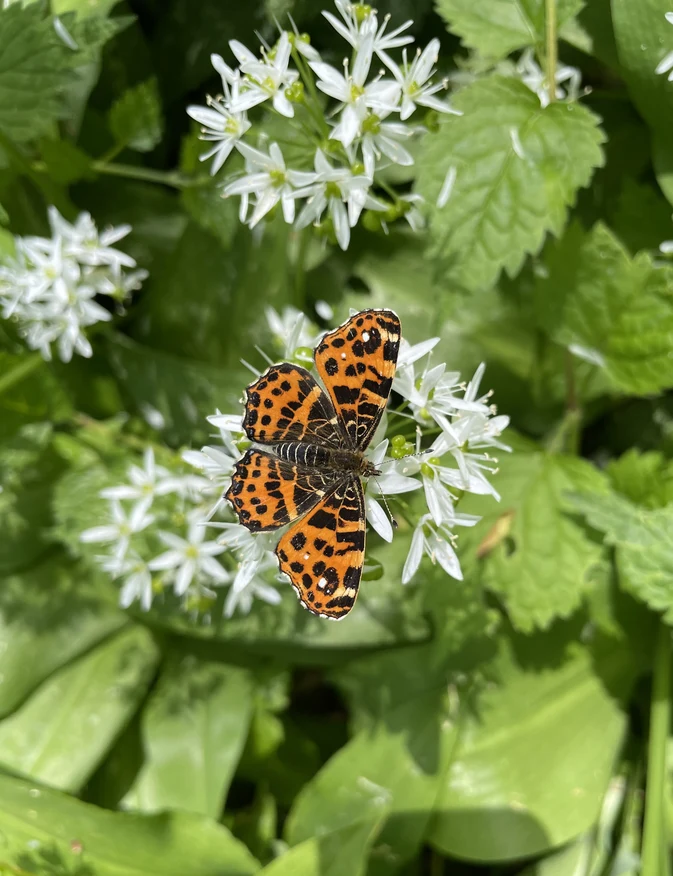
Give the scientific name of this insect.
Araschnia levana
